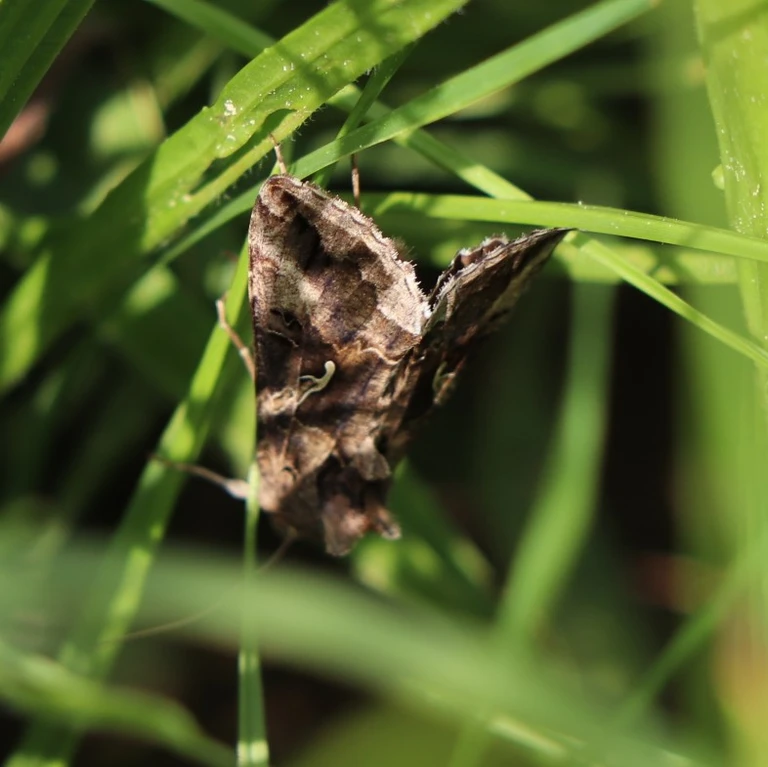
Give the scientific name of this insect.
Autographa gamma
